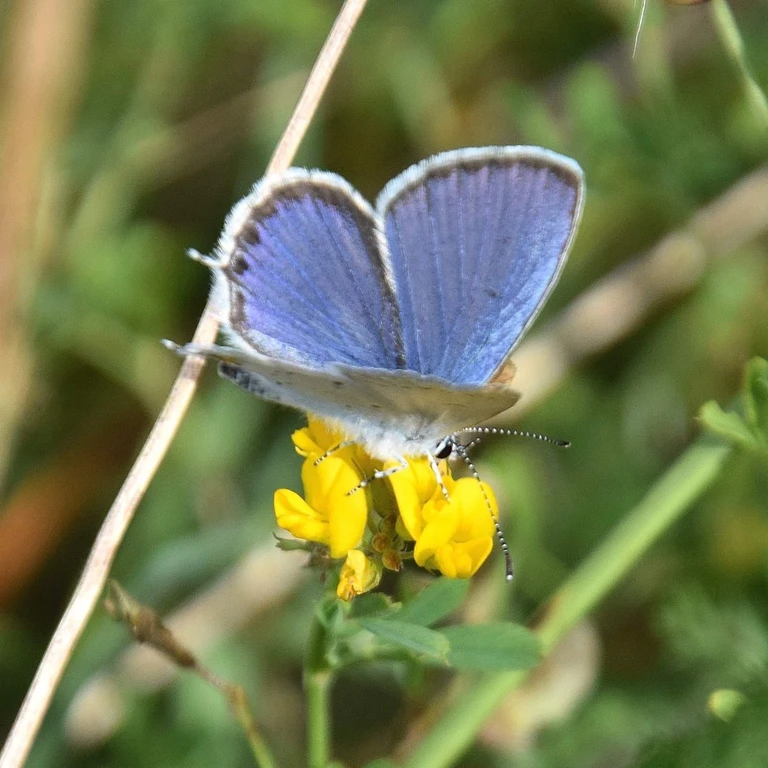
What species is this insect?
Cupido argiades (also Elkalyce argiades)
